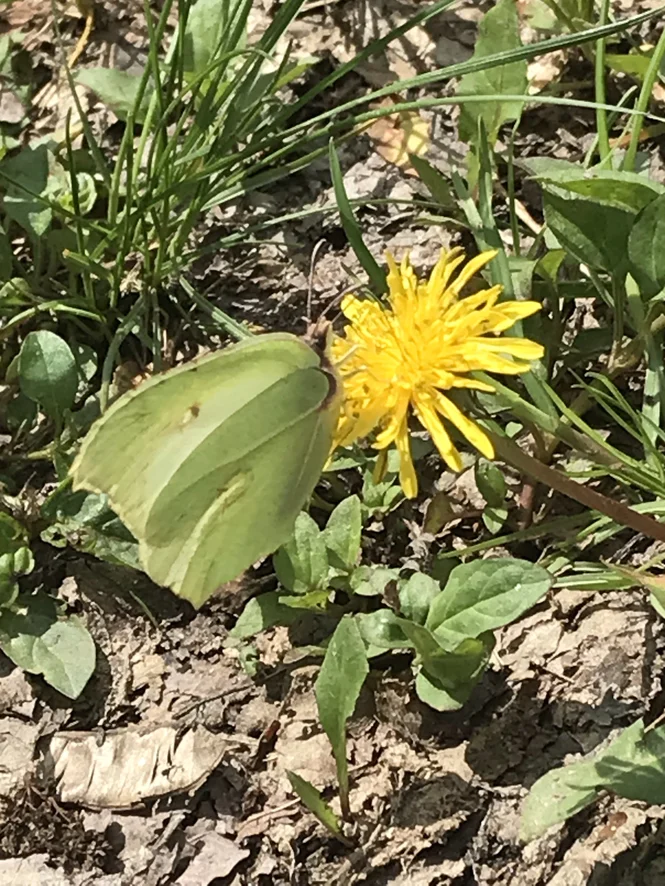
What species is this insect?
Gonepteryx rhamni
